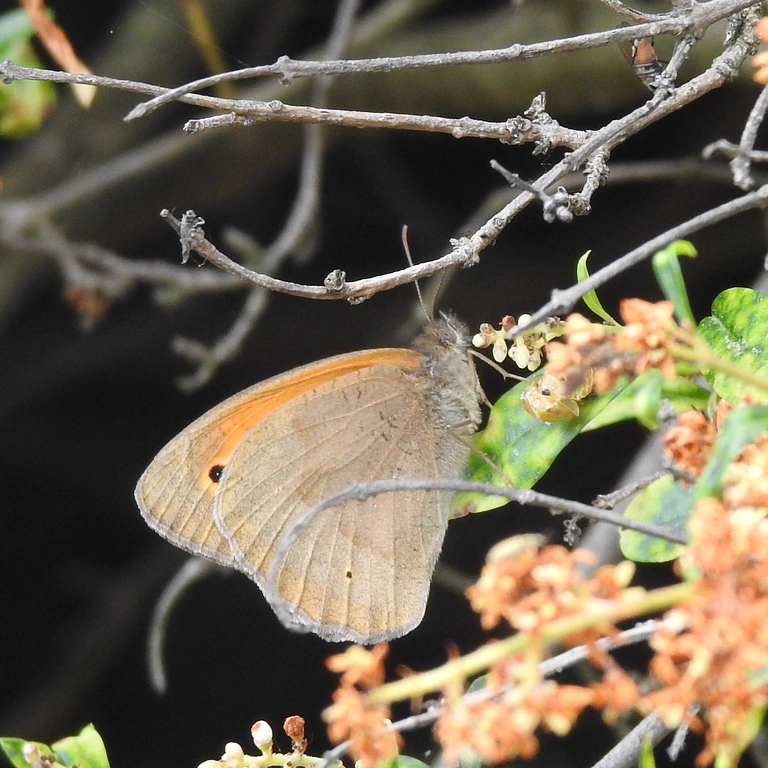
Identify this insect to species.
Maniola jurtina
